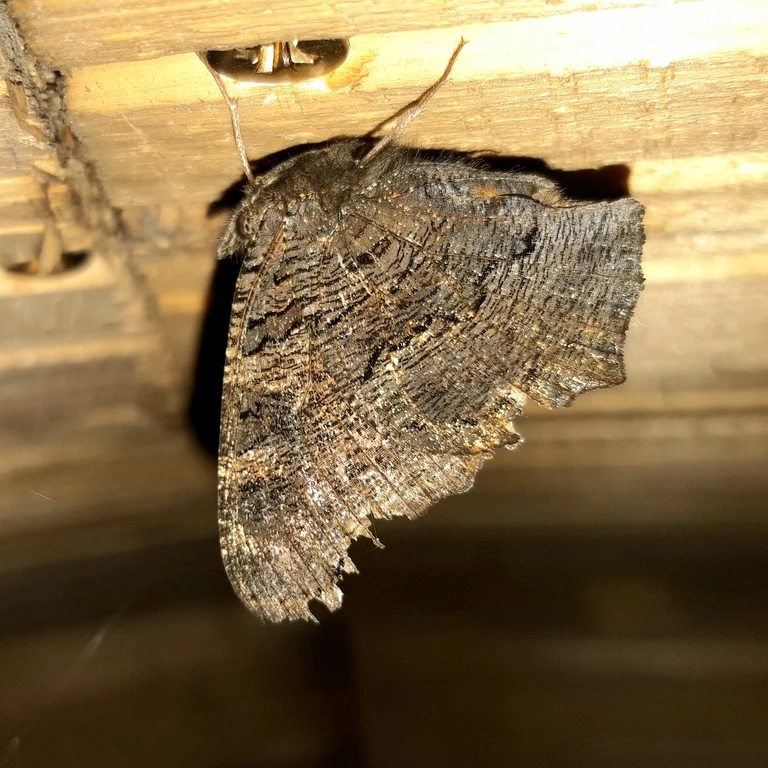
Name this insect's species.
Aglais io
